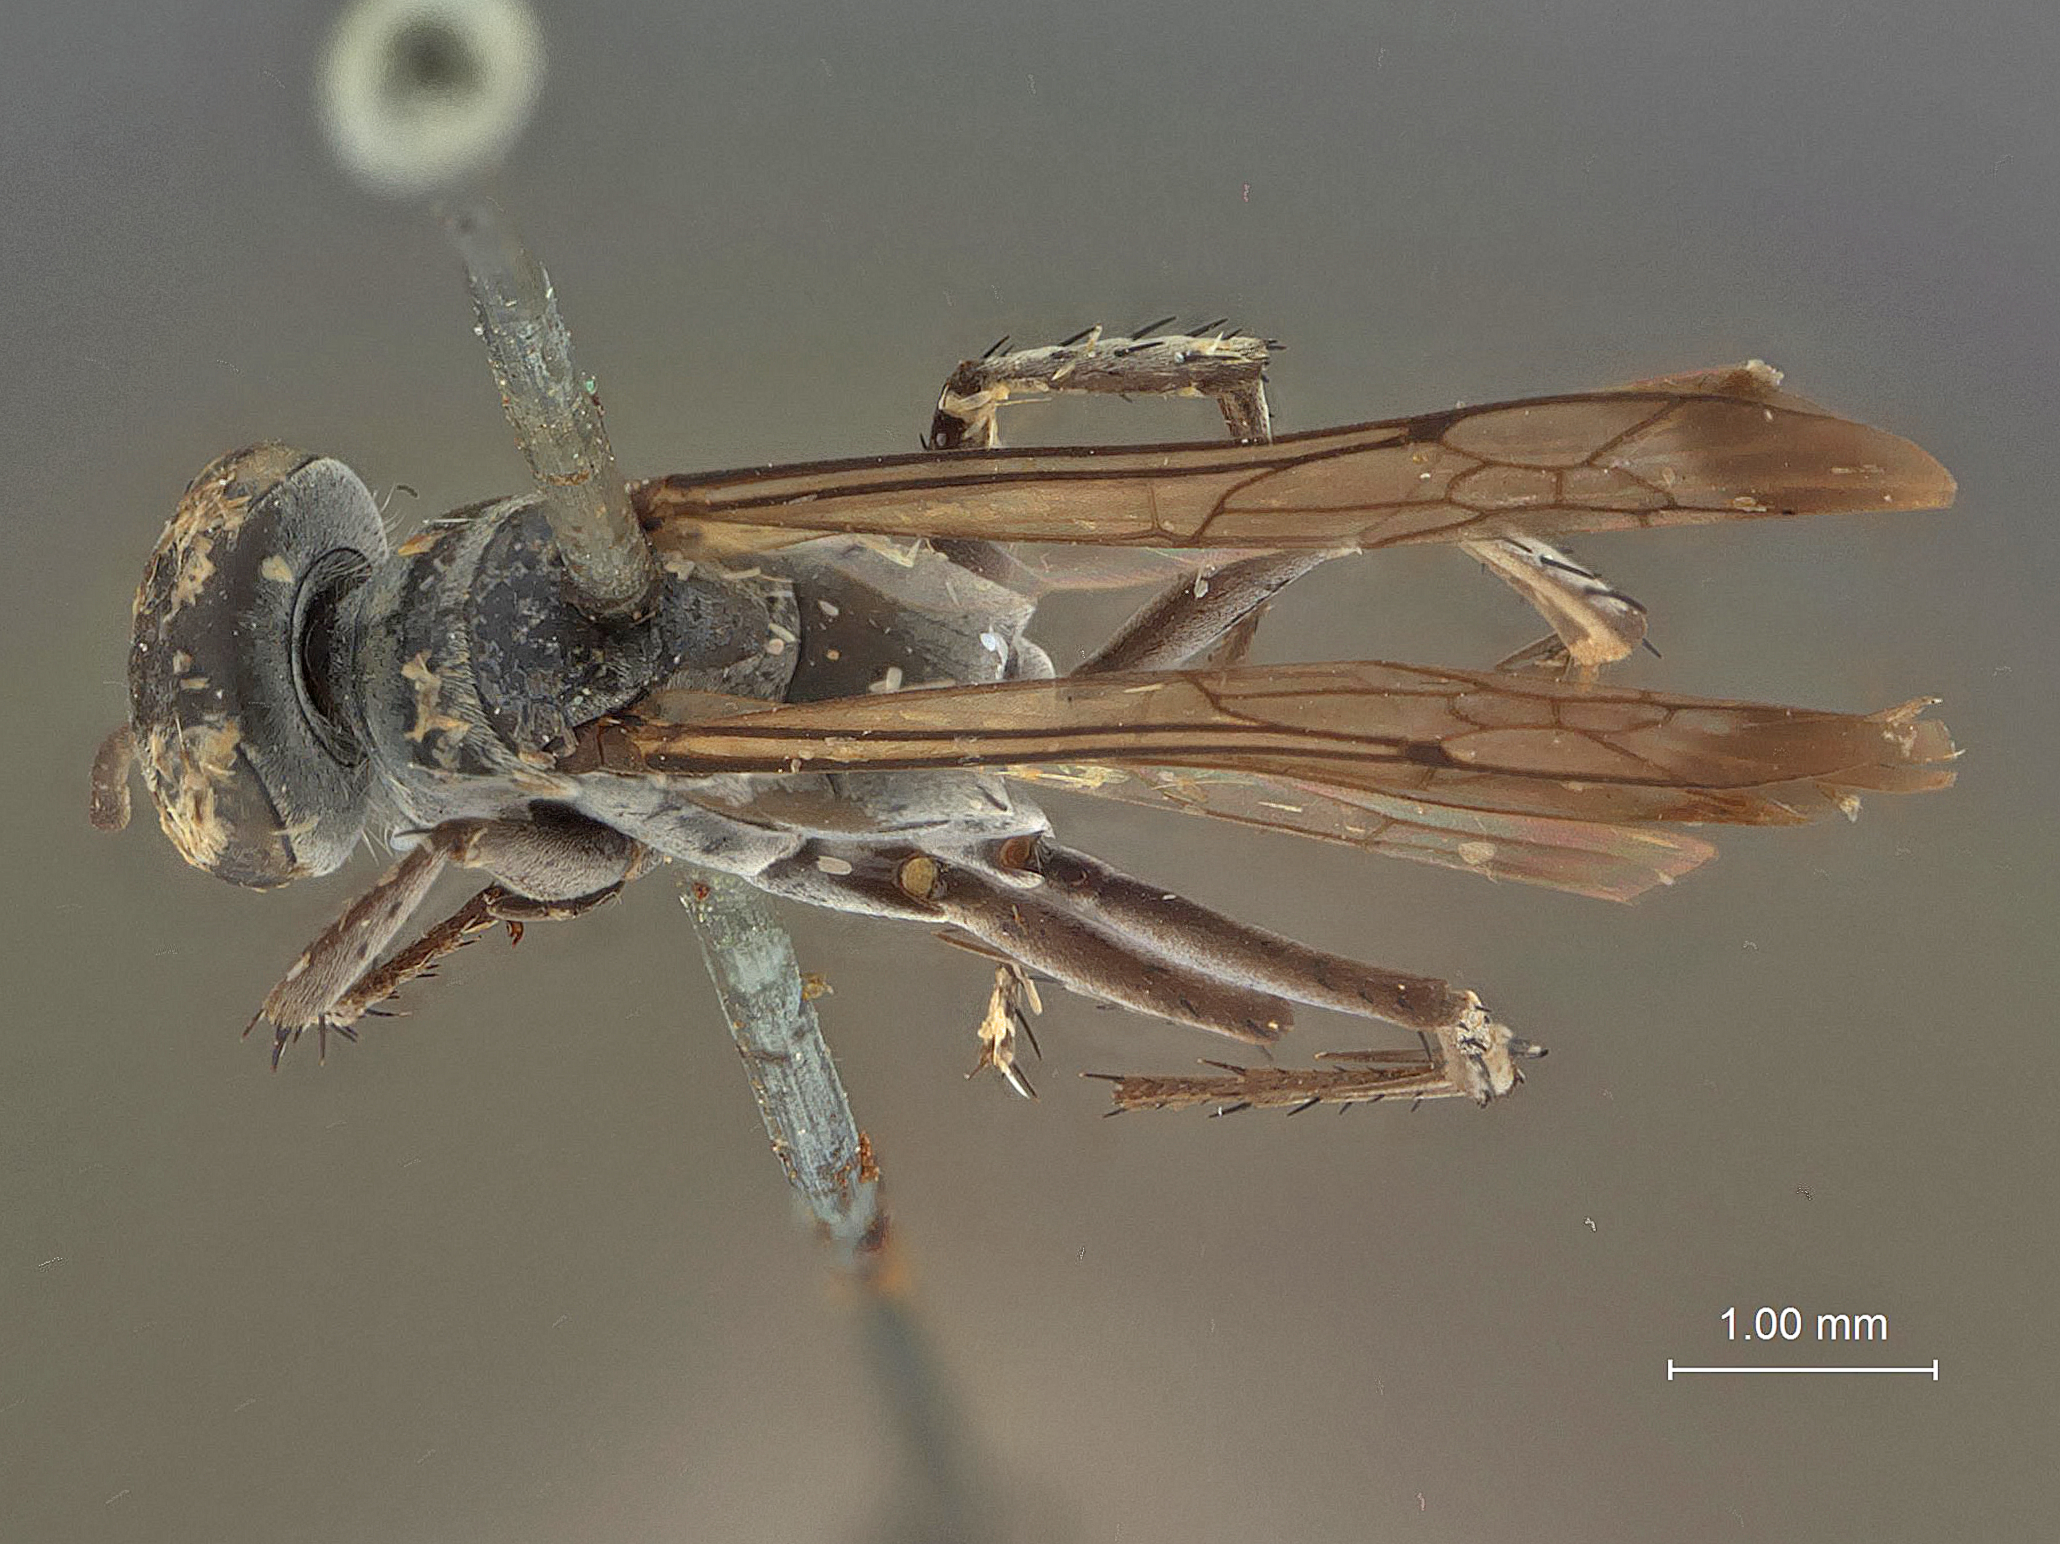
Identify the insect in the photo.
Aporinellus bakeri
